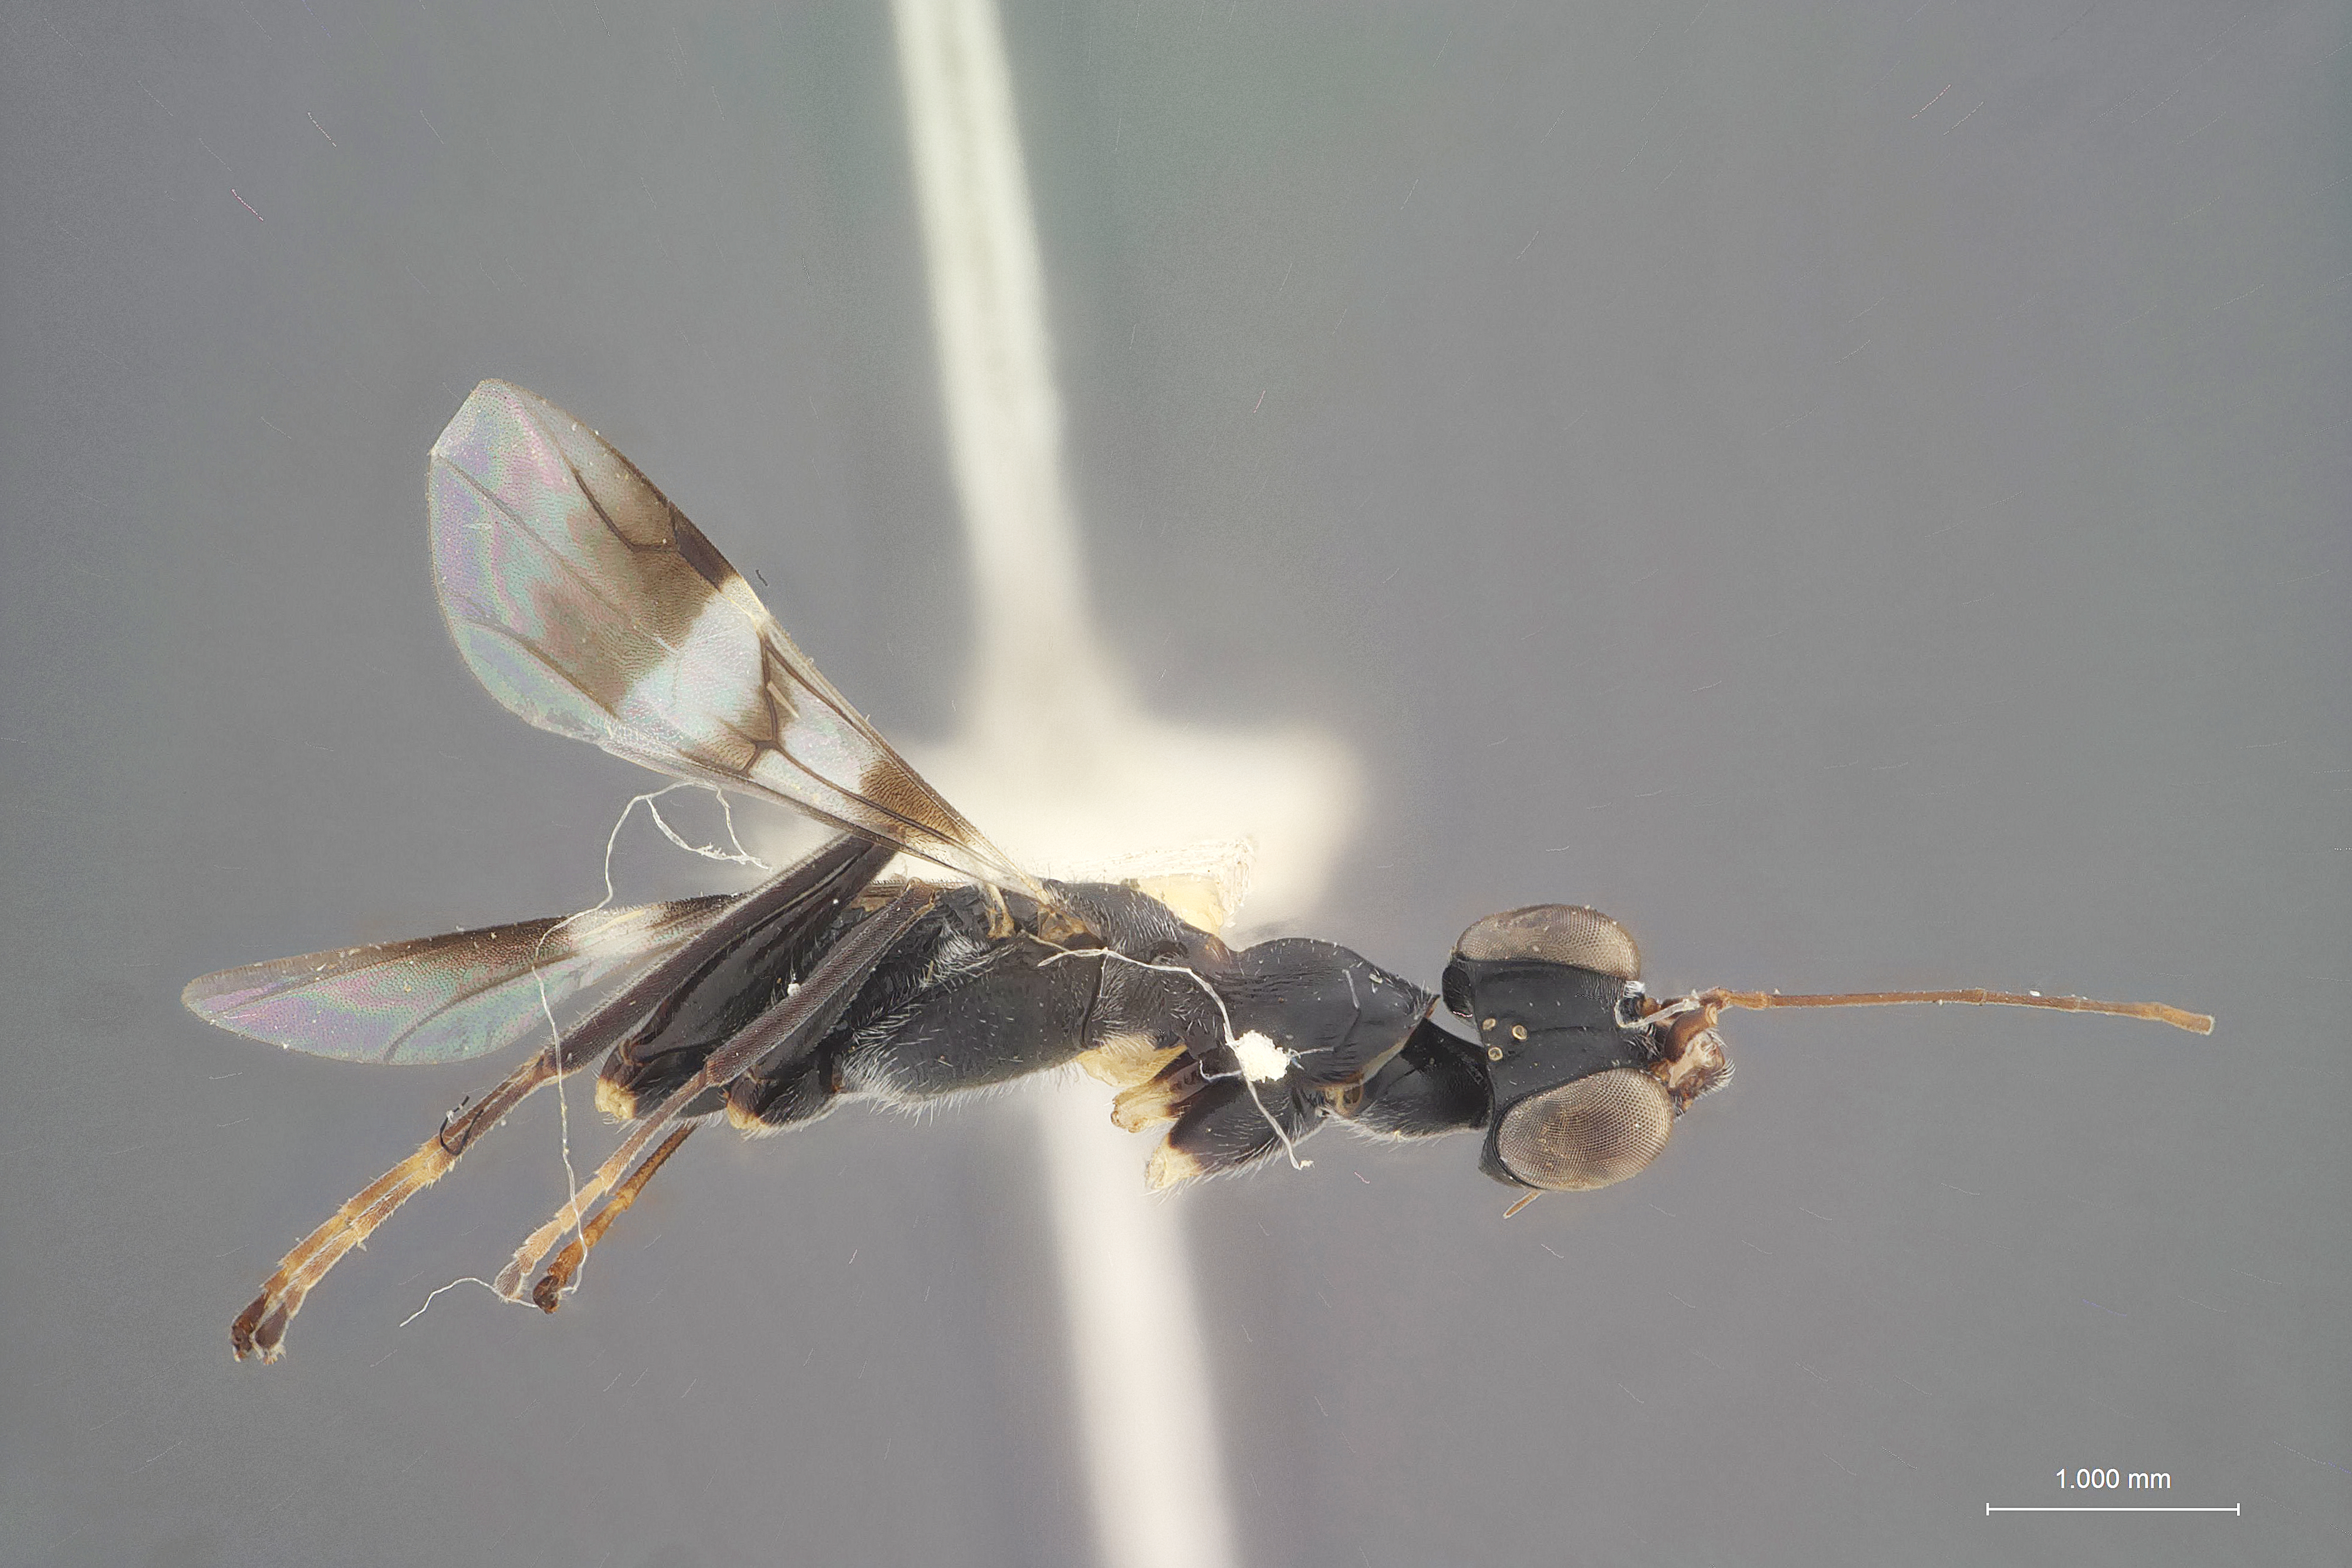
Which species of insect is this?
Dryinus krombeini
